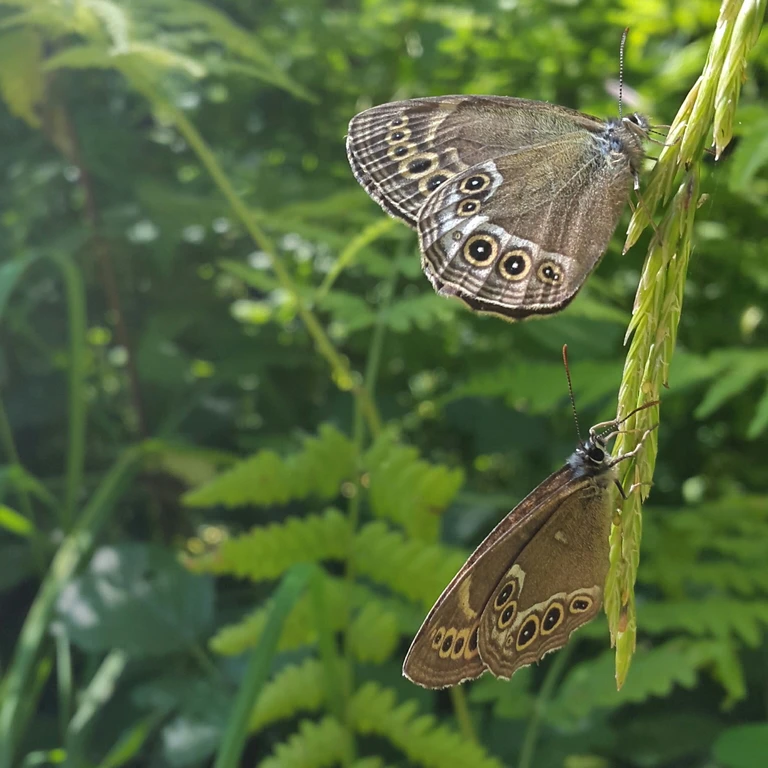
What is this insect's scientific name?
Lopinga achine (also Pararge achine)
